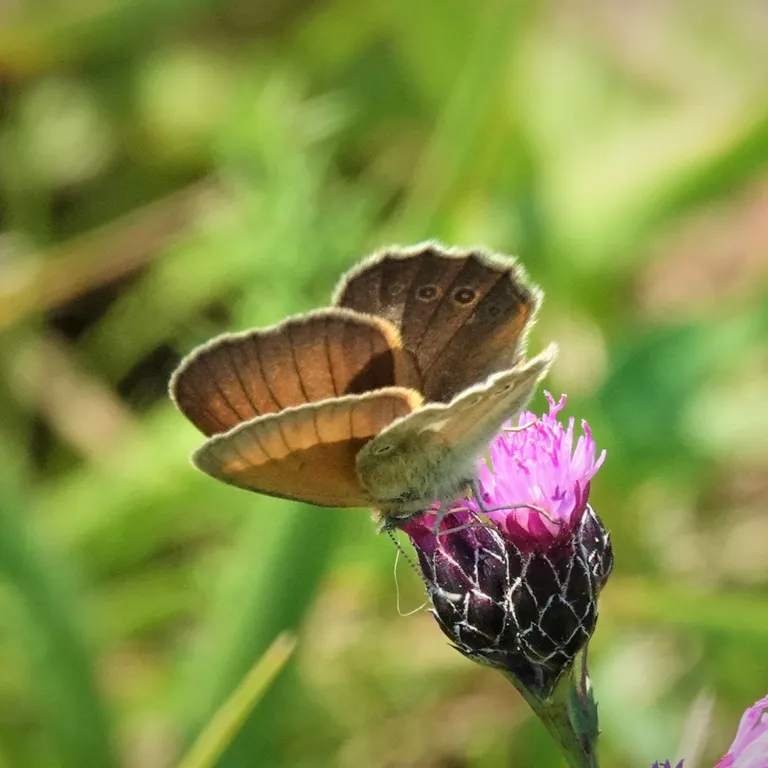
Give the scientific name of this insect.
Coenonympha glycerion (also Coenonympha iphis)
